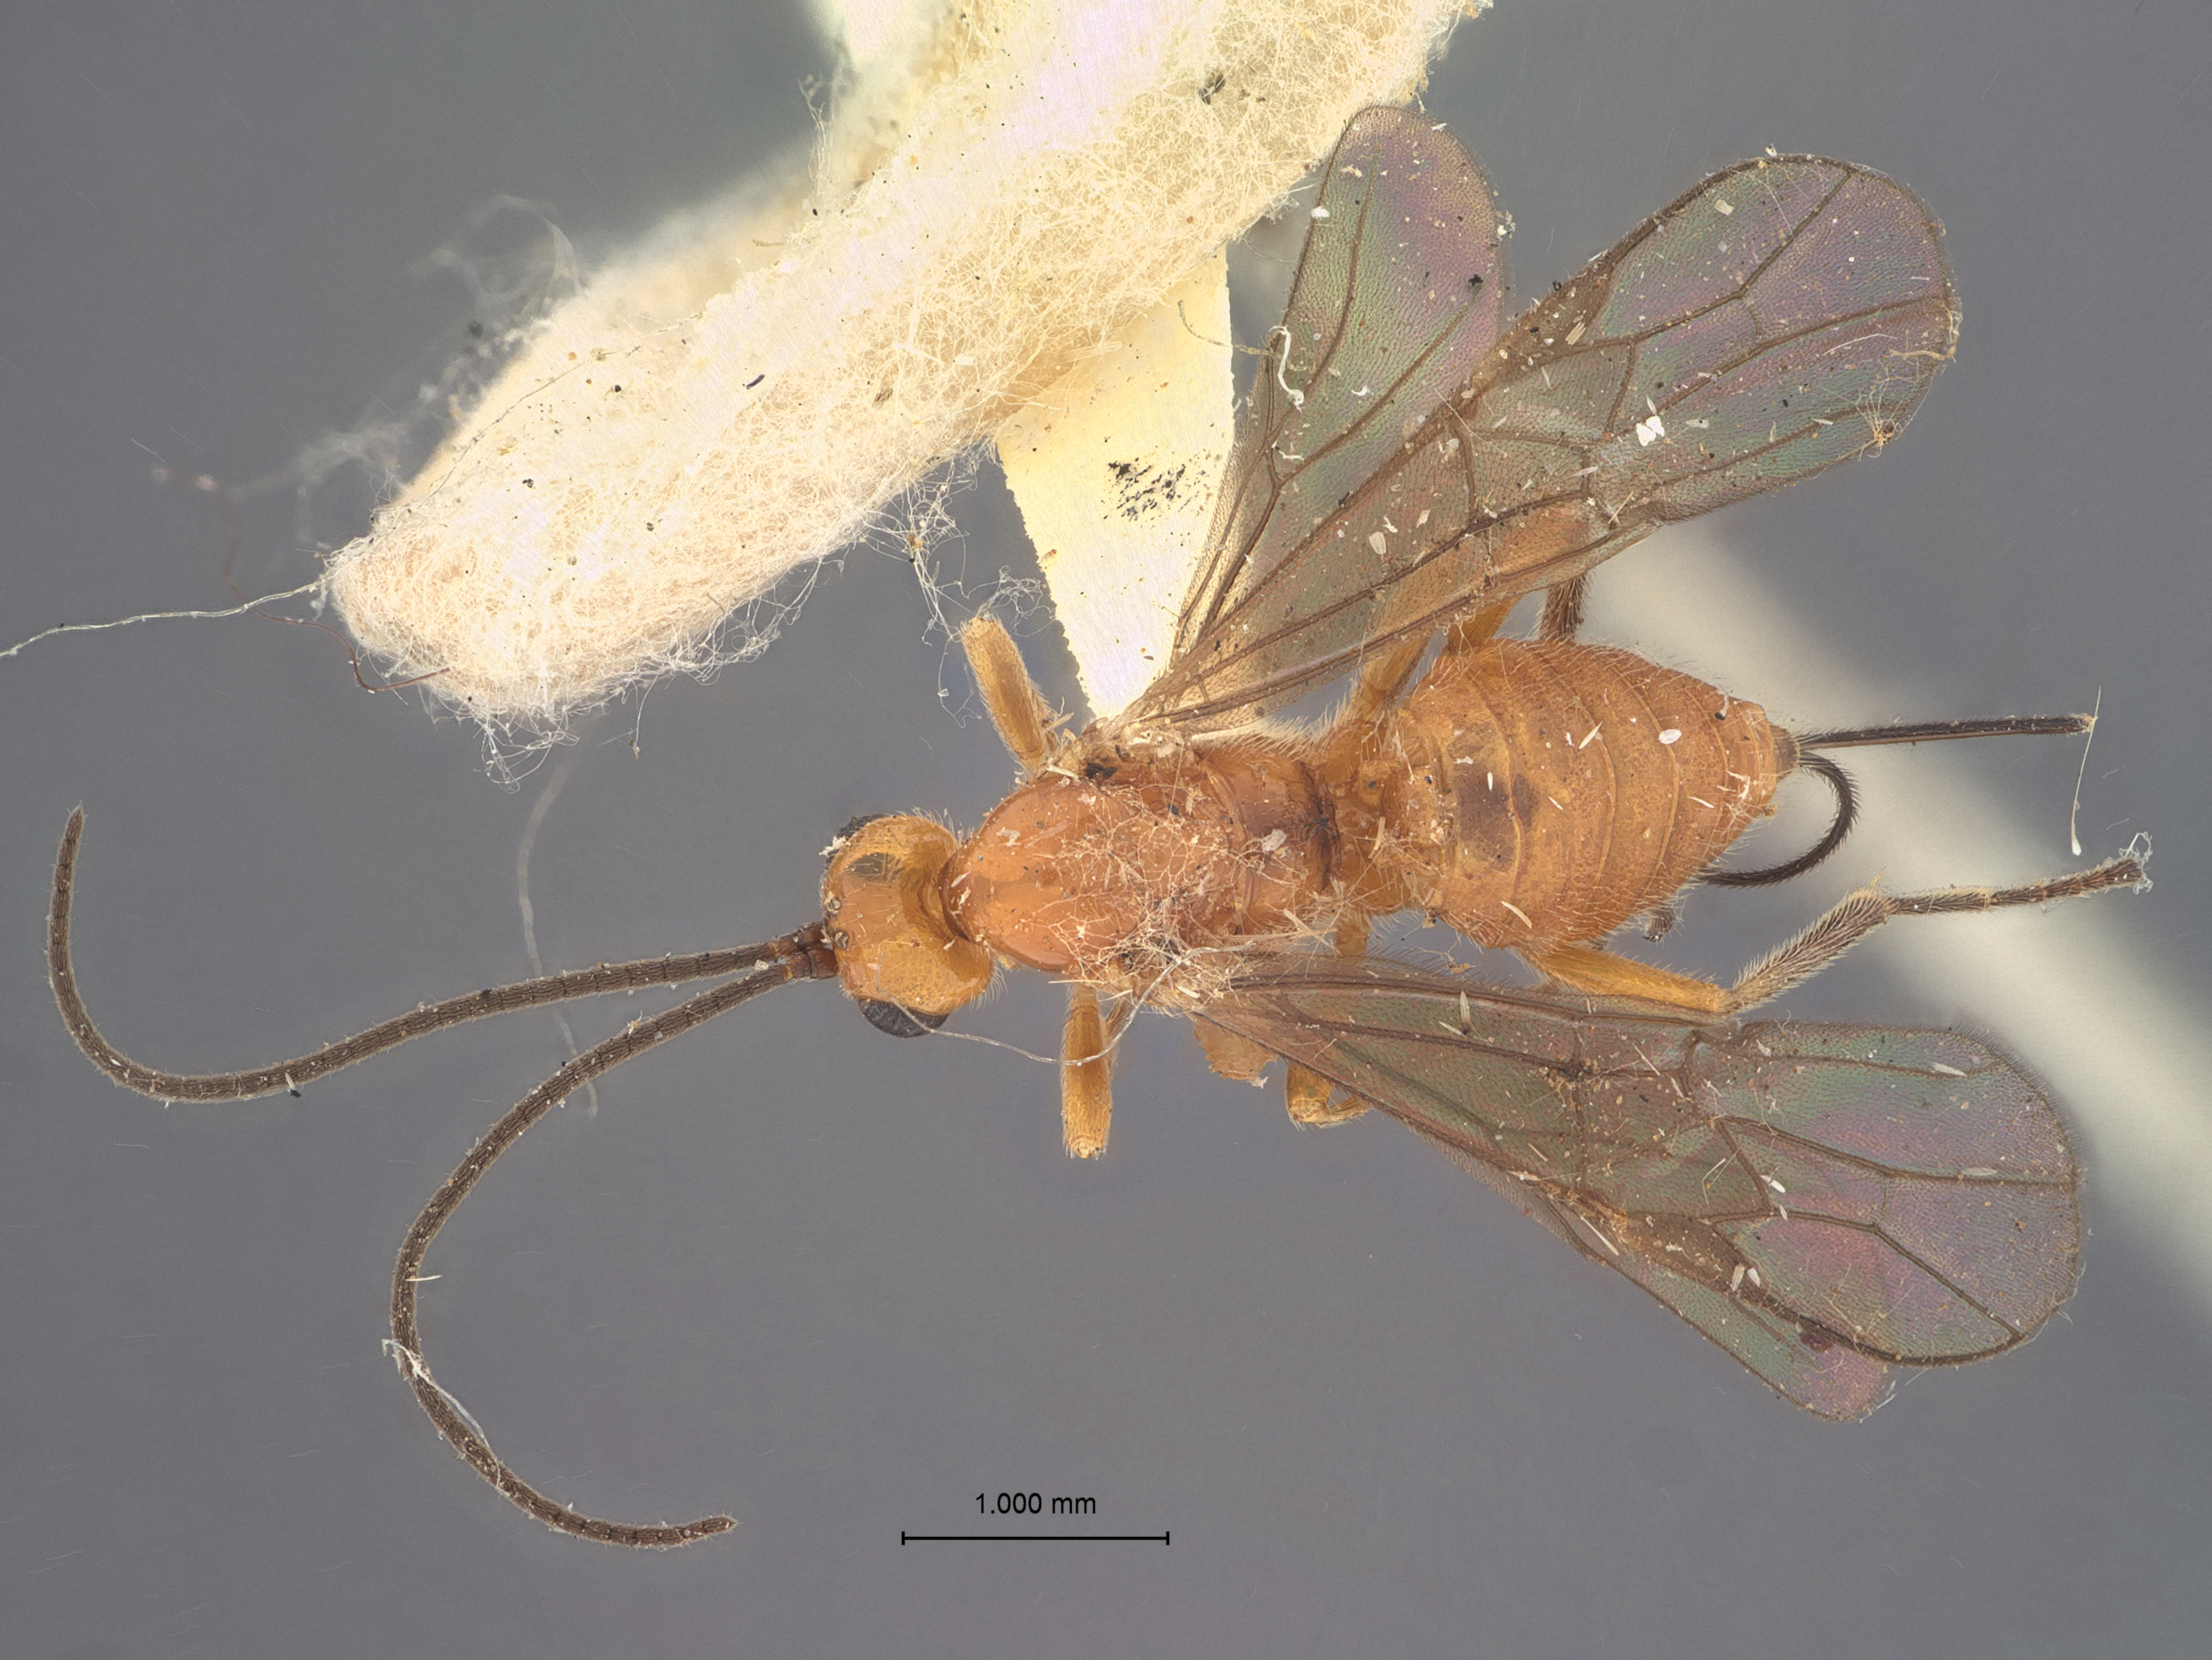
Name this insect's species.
Microbracon oenotherae
